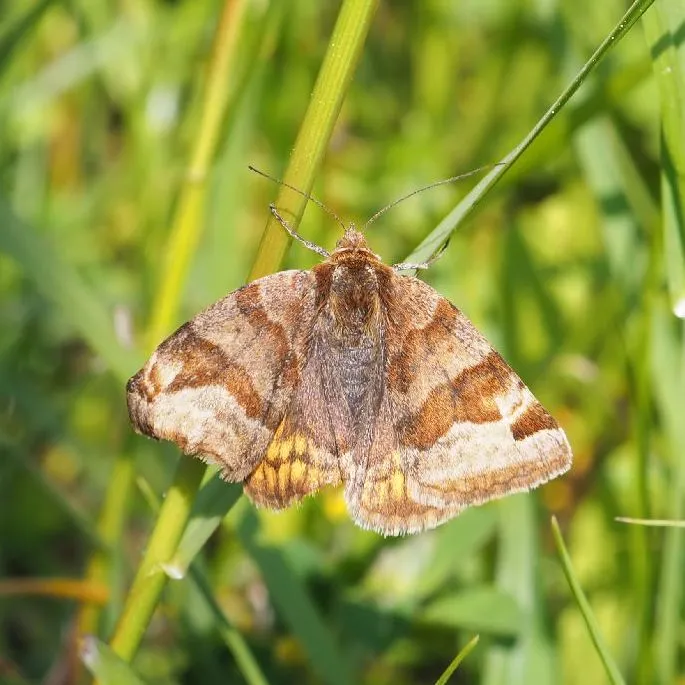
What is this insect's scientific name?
Euclidia glyphica
